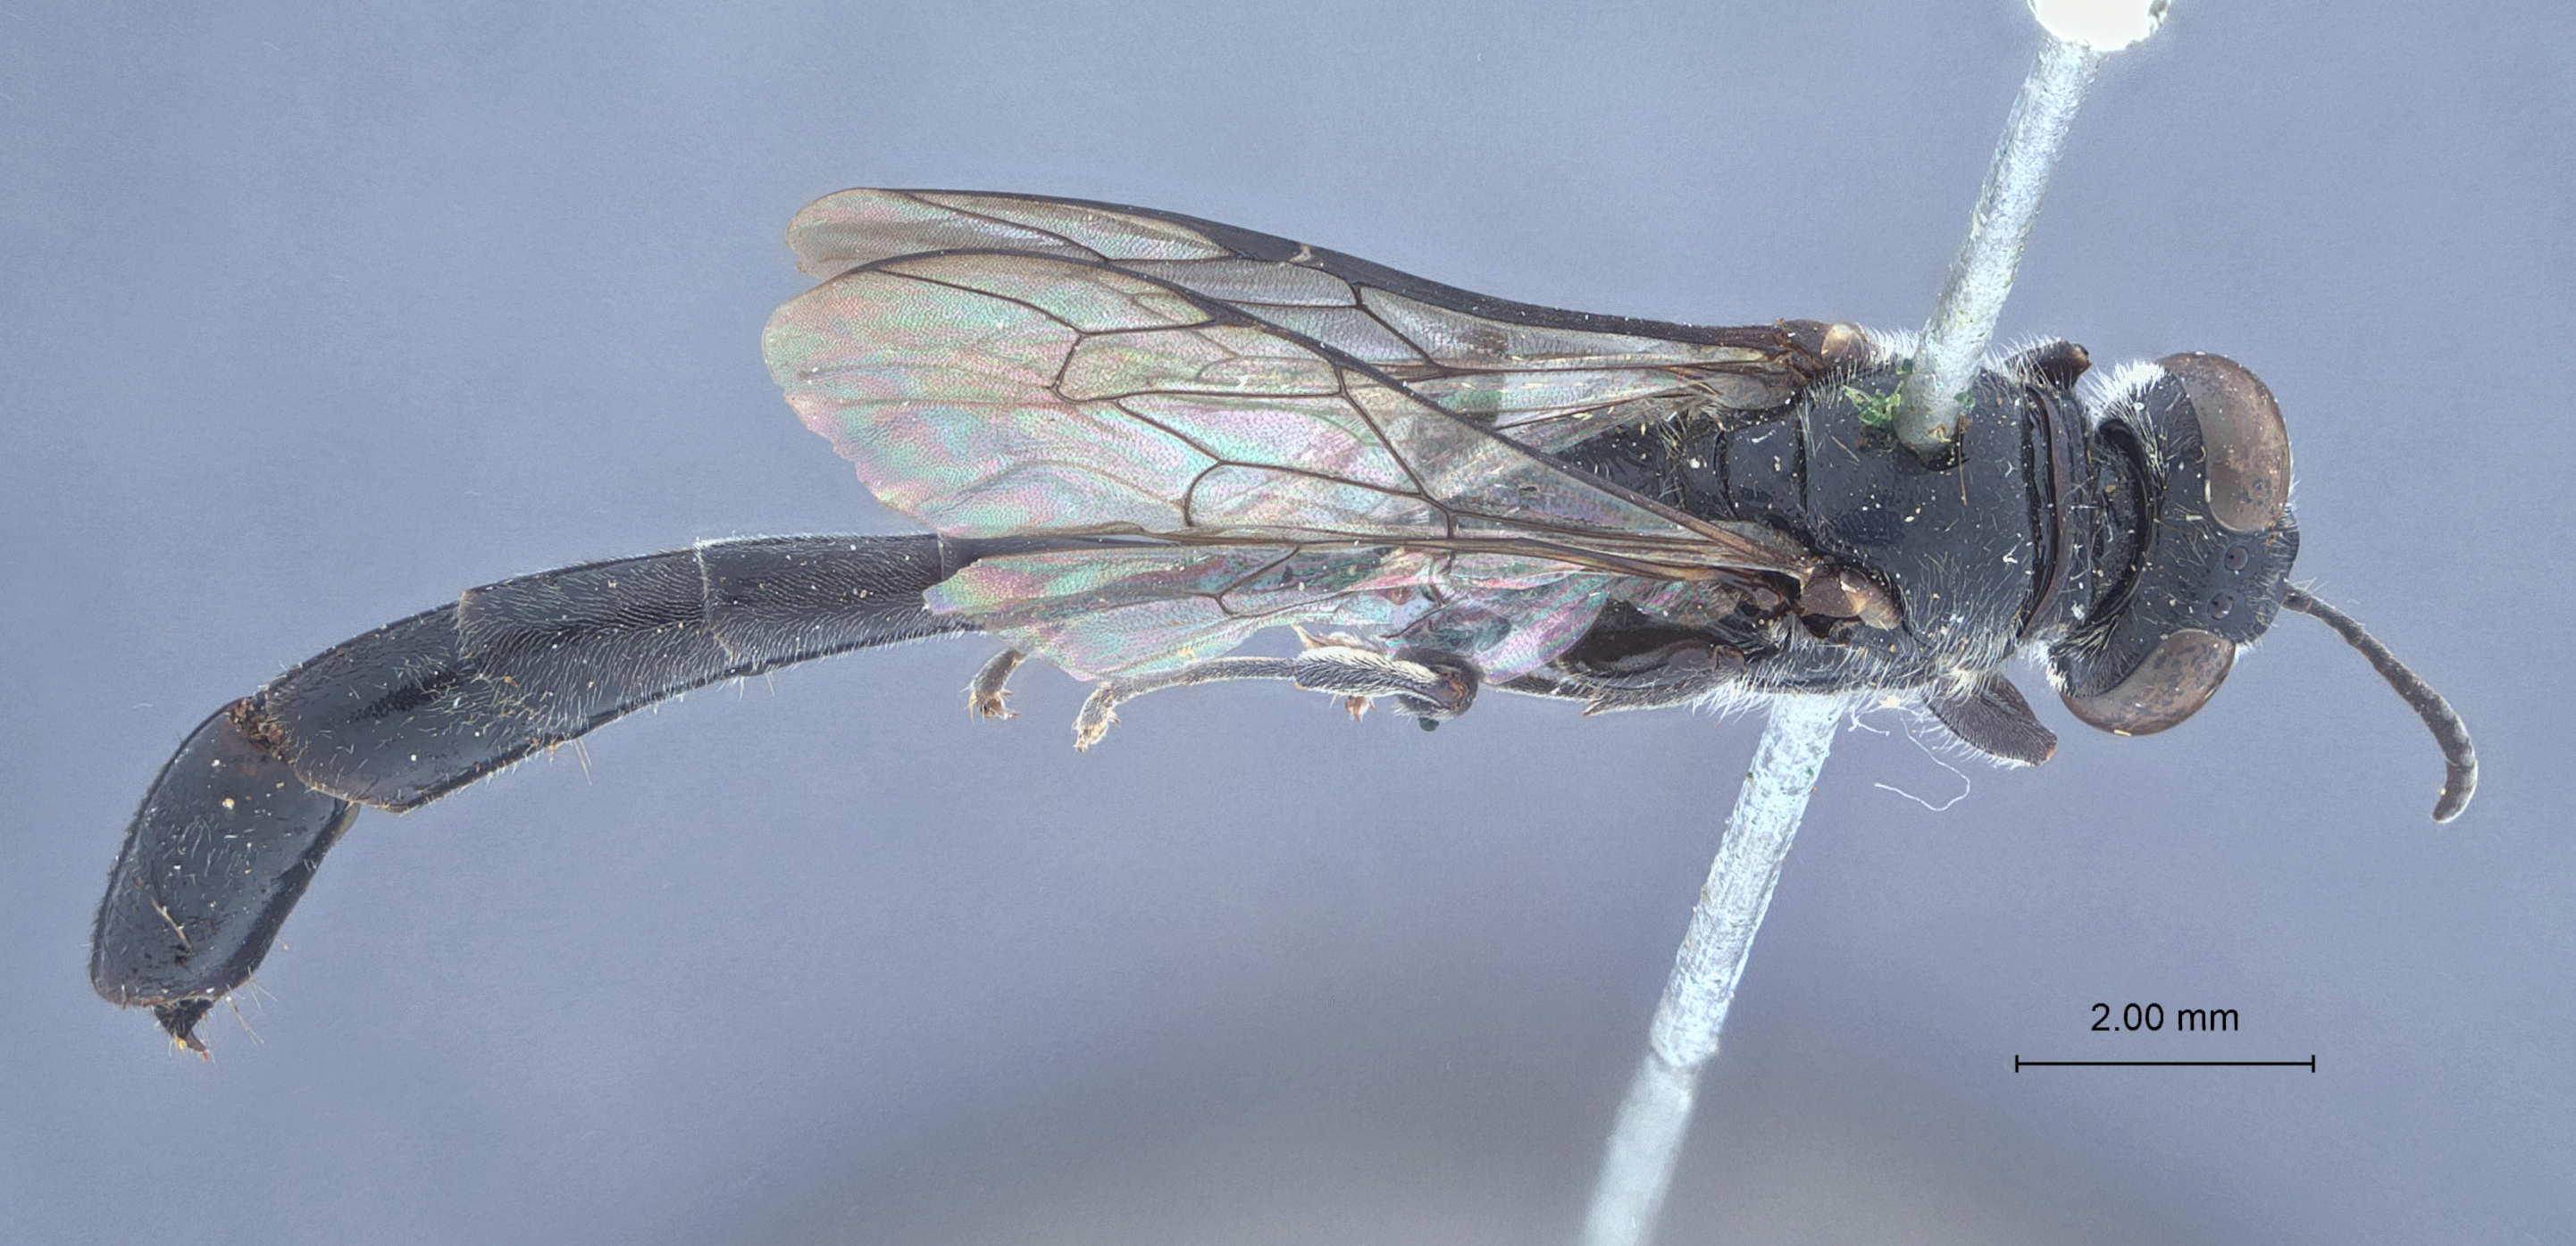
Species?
Trypoxylon bakeri
